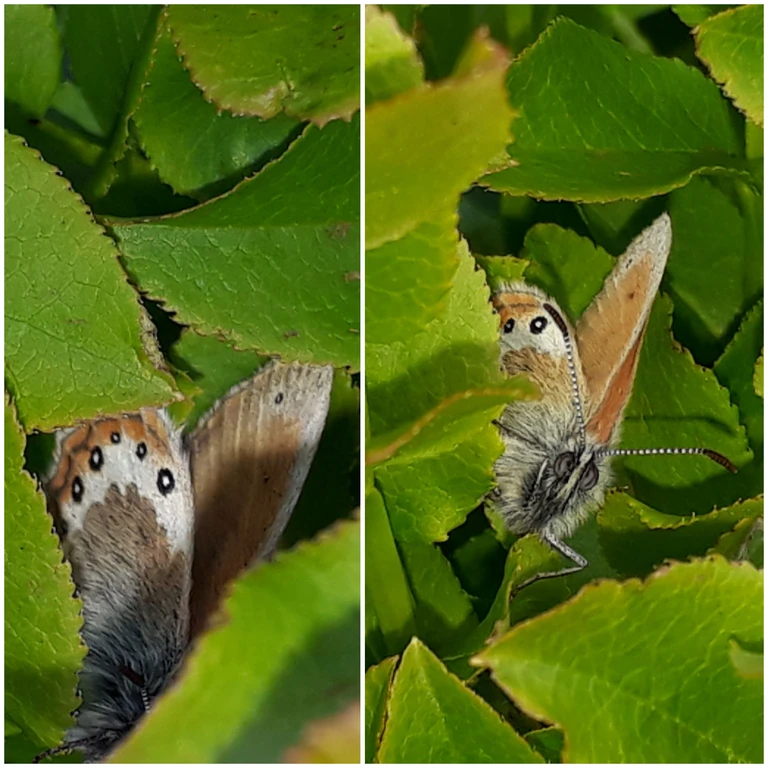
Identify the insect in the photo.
Coenonympha gardetta
